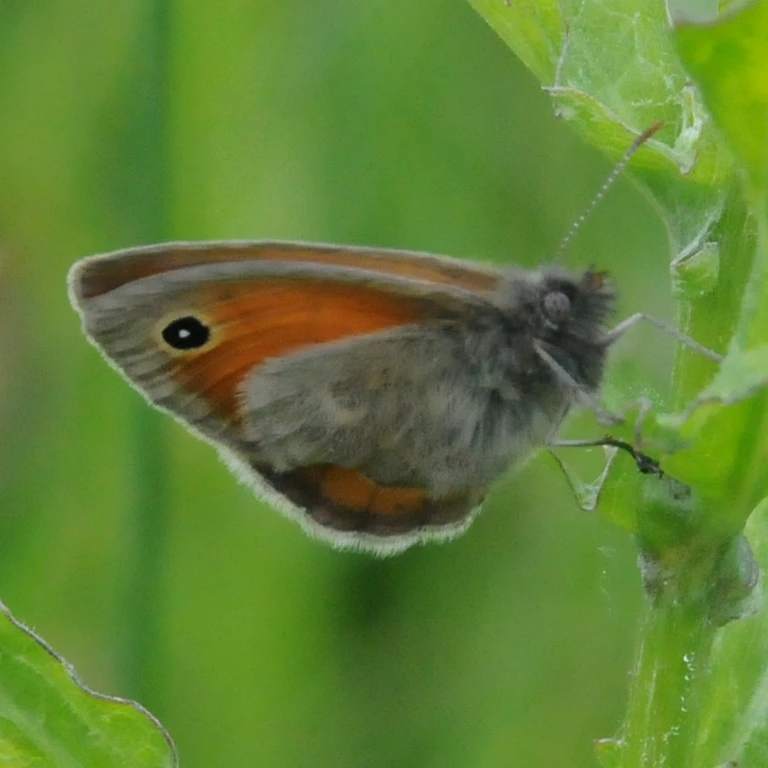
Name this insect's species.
Coenonympha pamphilus
